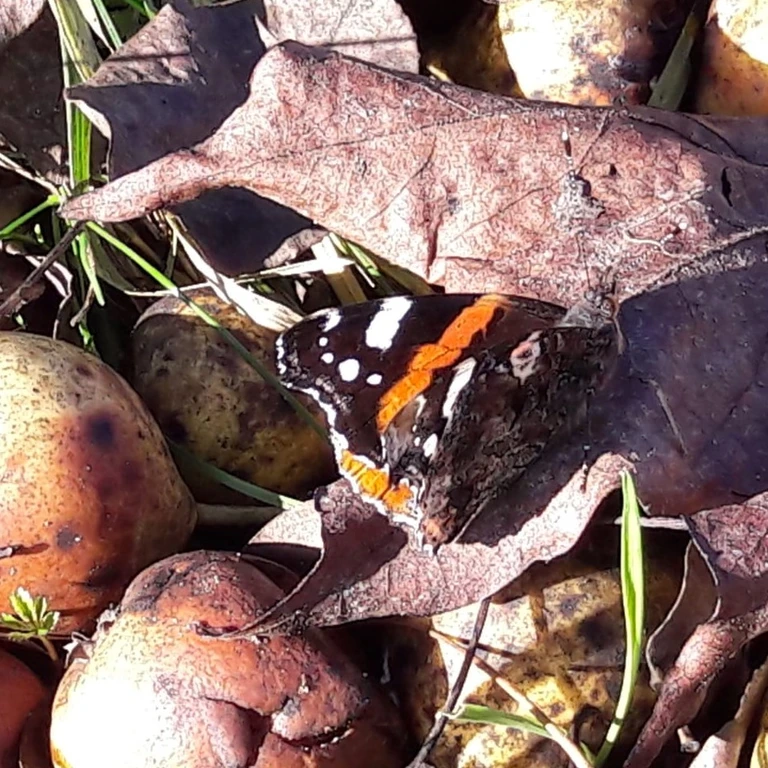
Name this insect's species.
Vanessa atalanta
